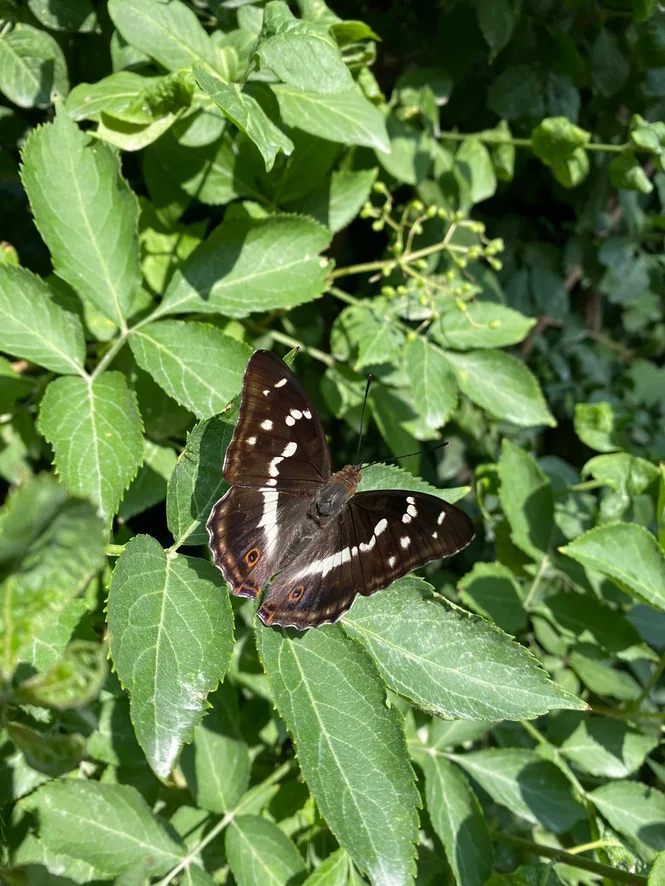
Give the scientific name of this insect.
Apatura iris
